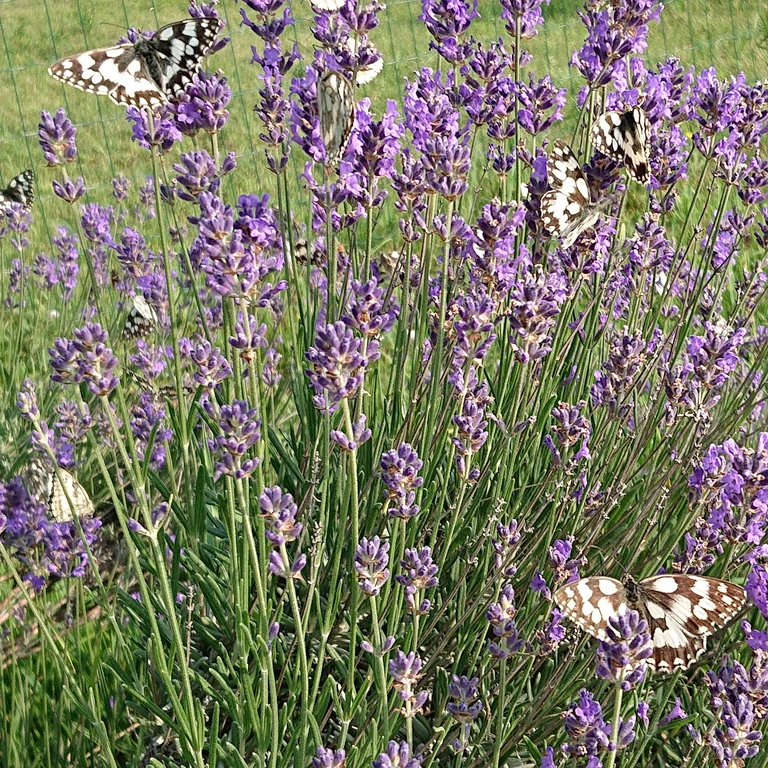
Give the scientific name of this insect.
Melanargia galathea
